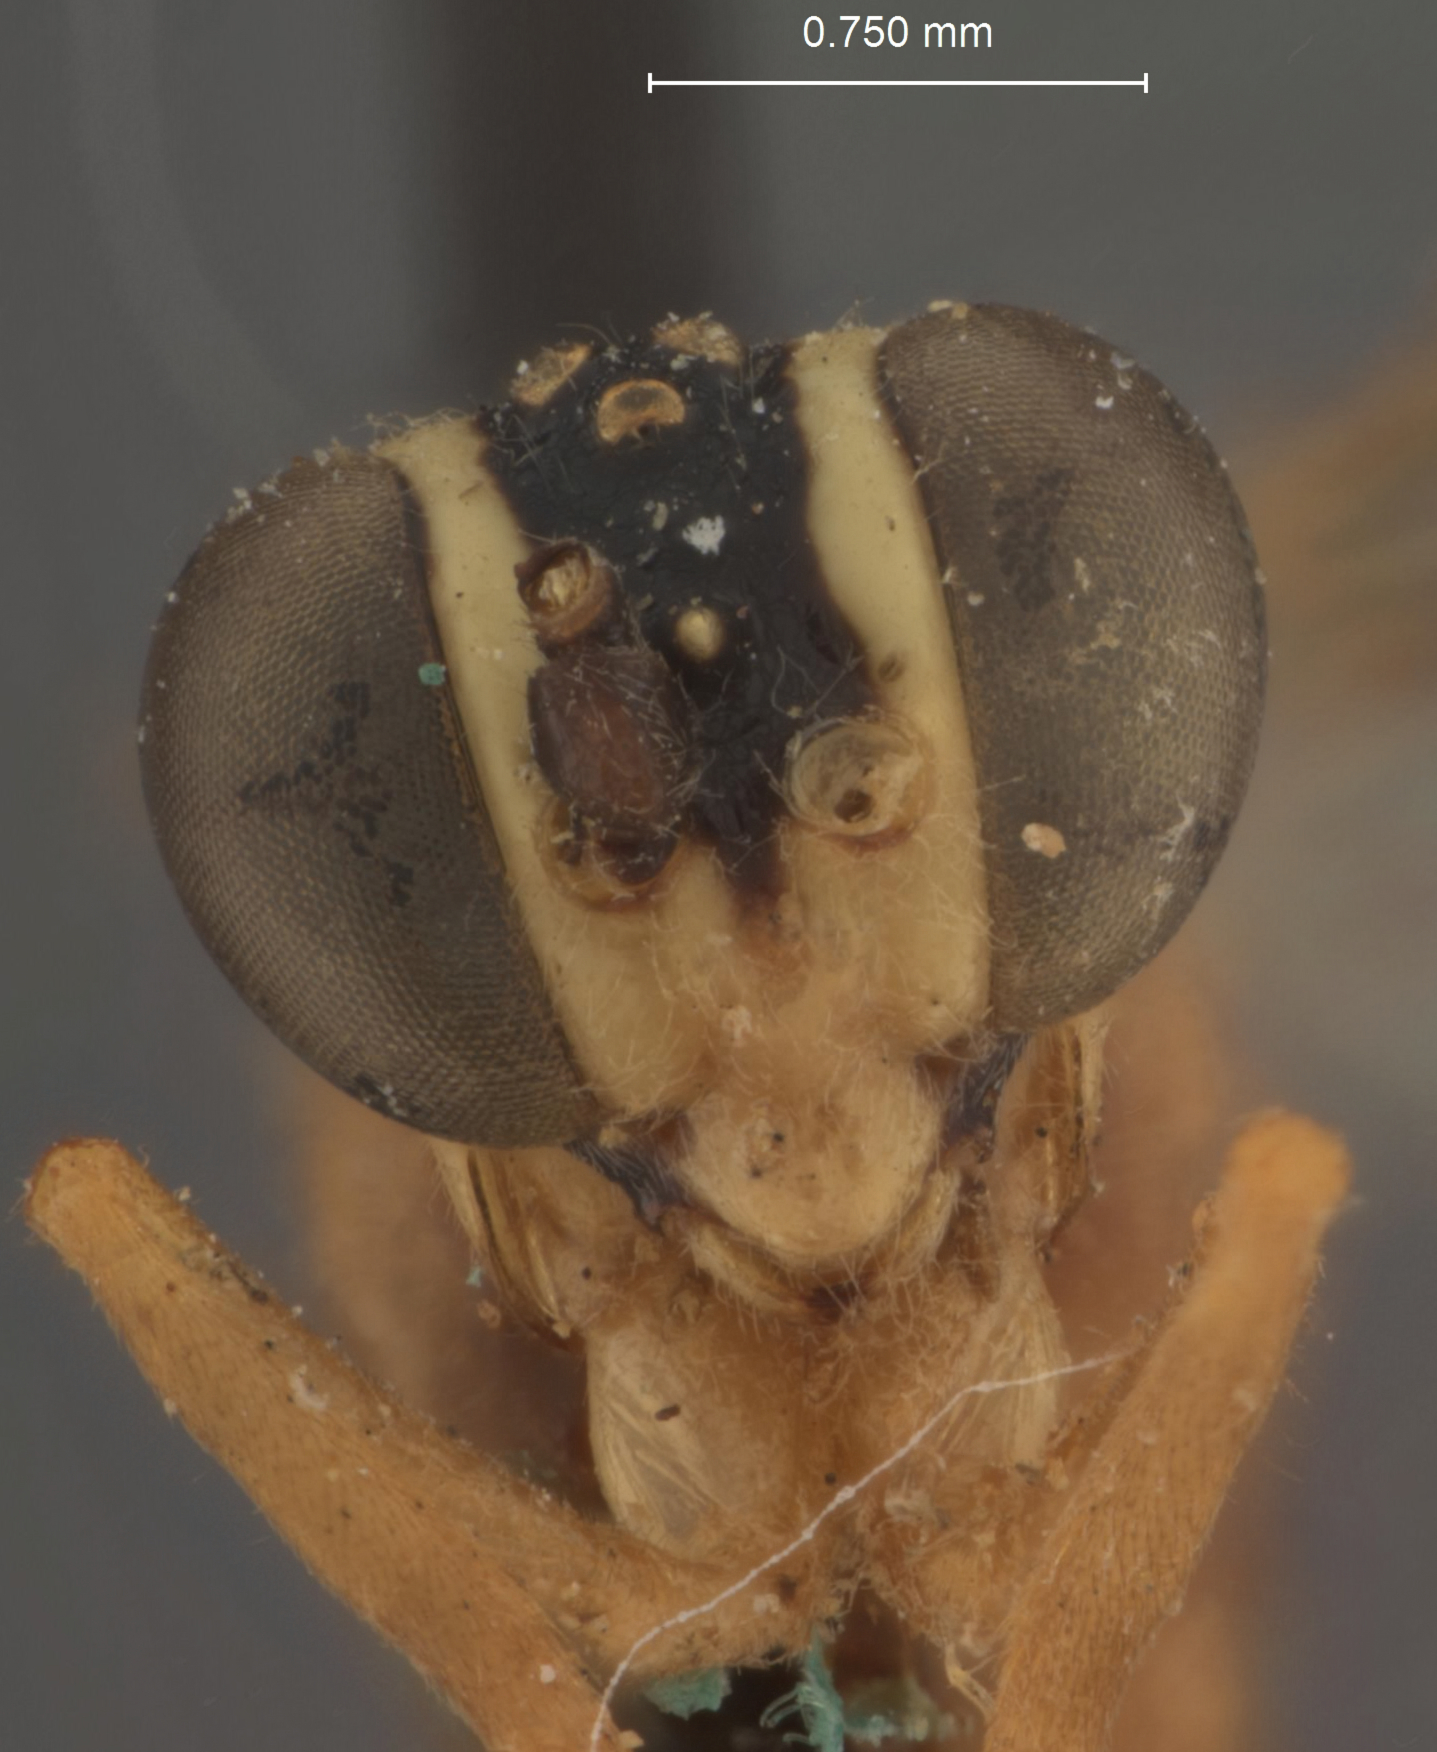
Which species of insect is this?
Polycyrtus confusus
